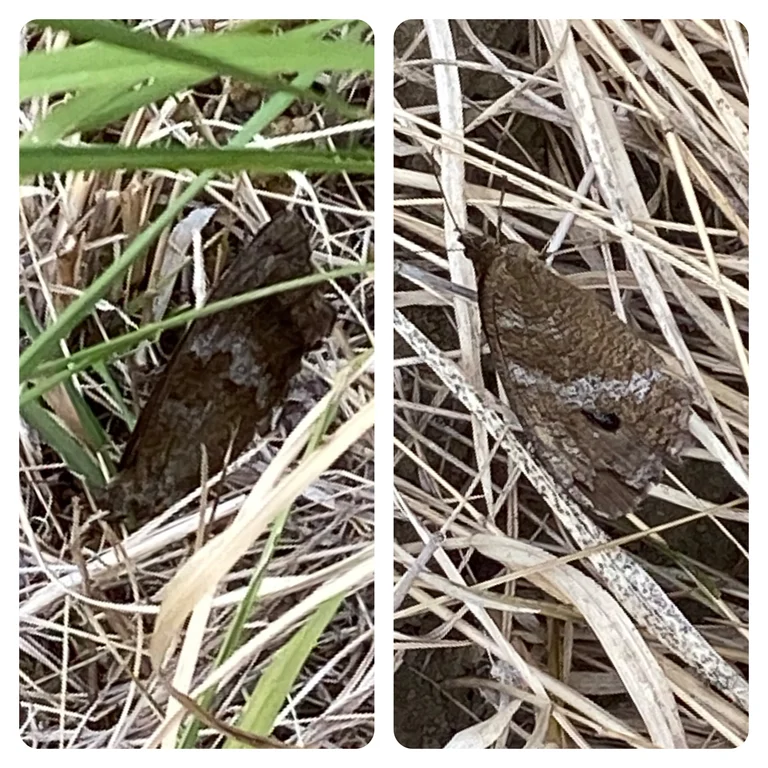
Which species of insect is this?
Minois dryas
